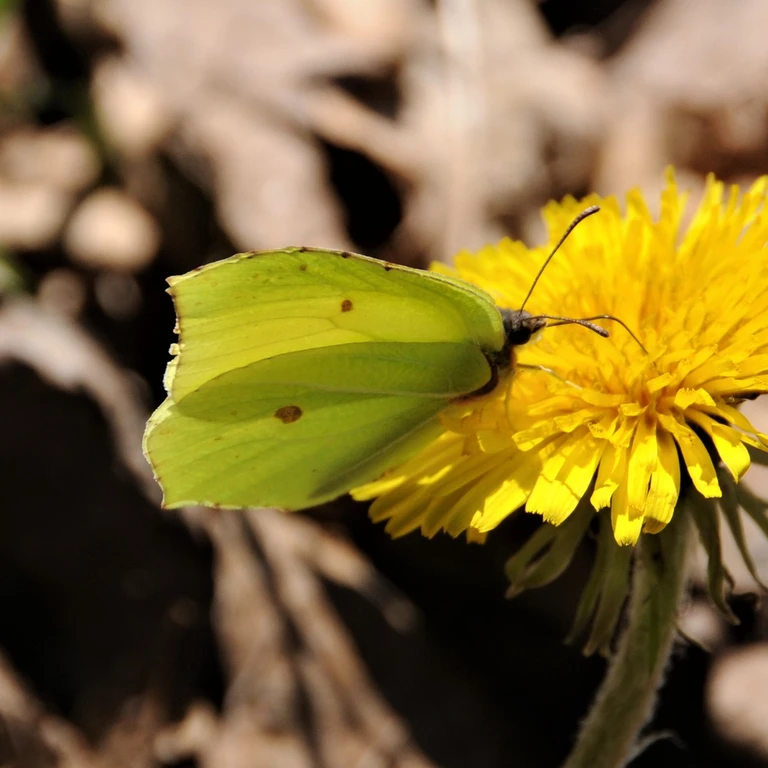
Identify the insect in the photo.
Gonepteryx rhamni
